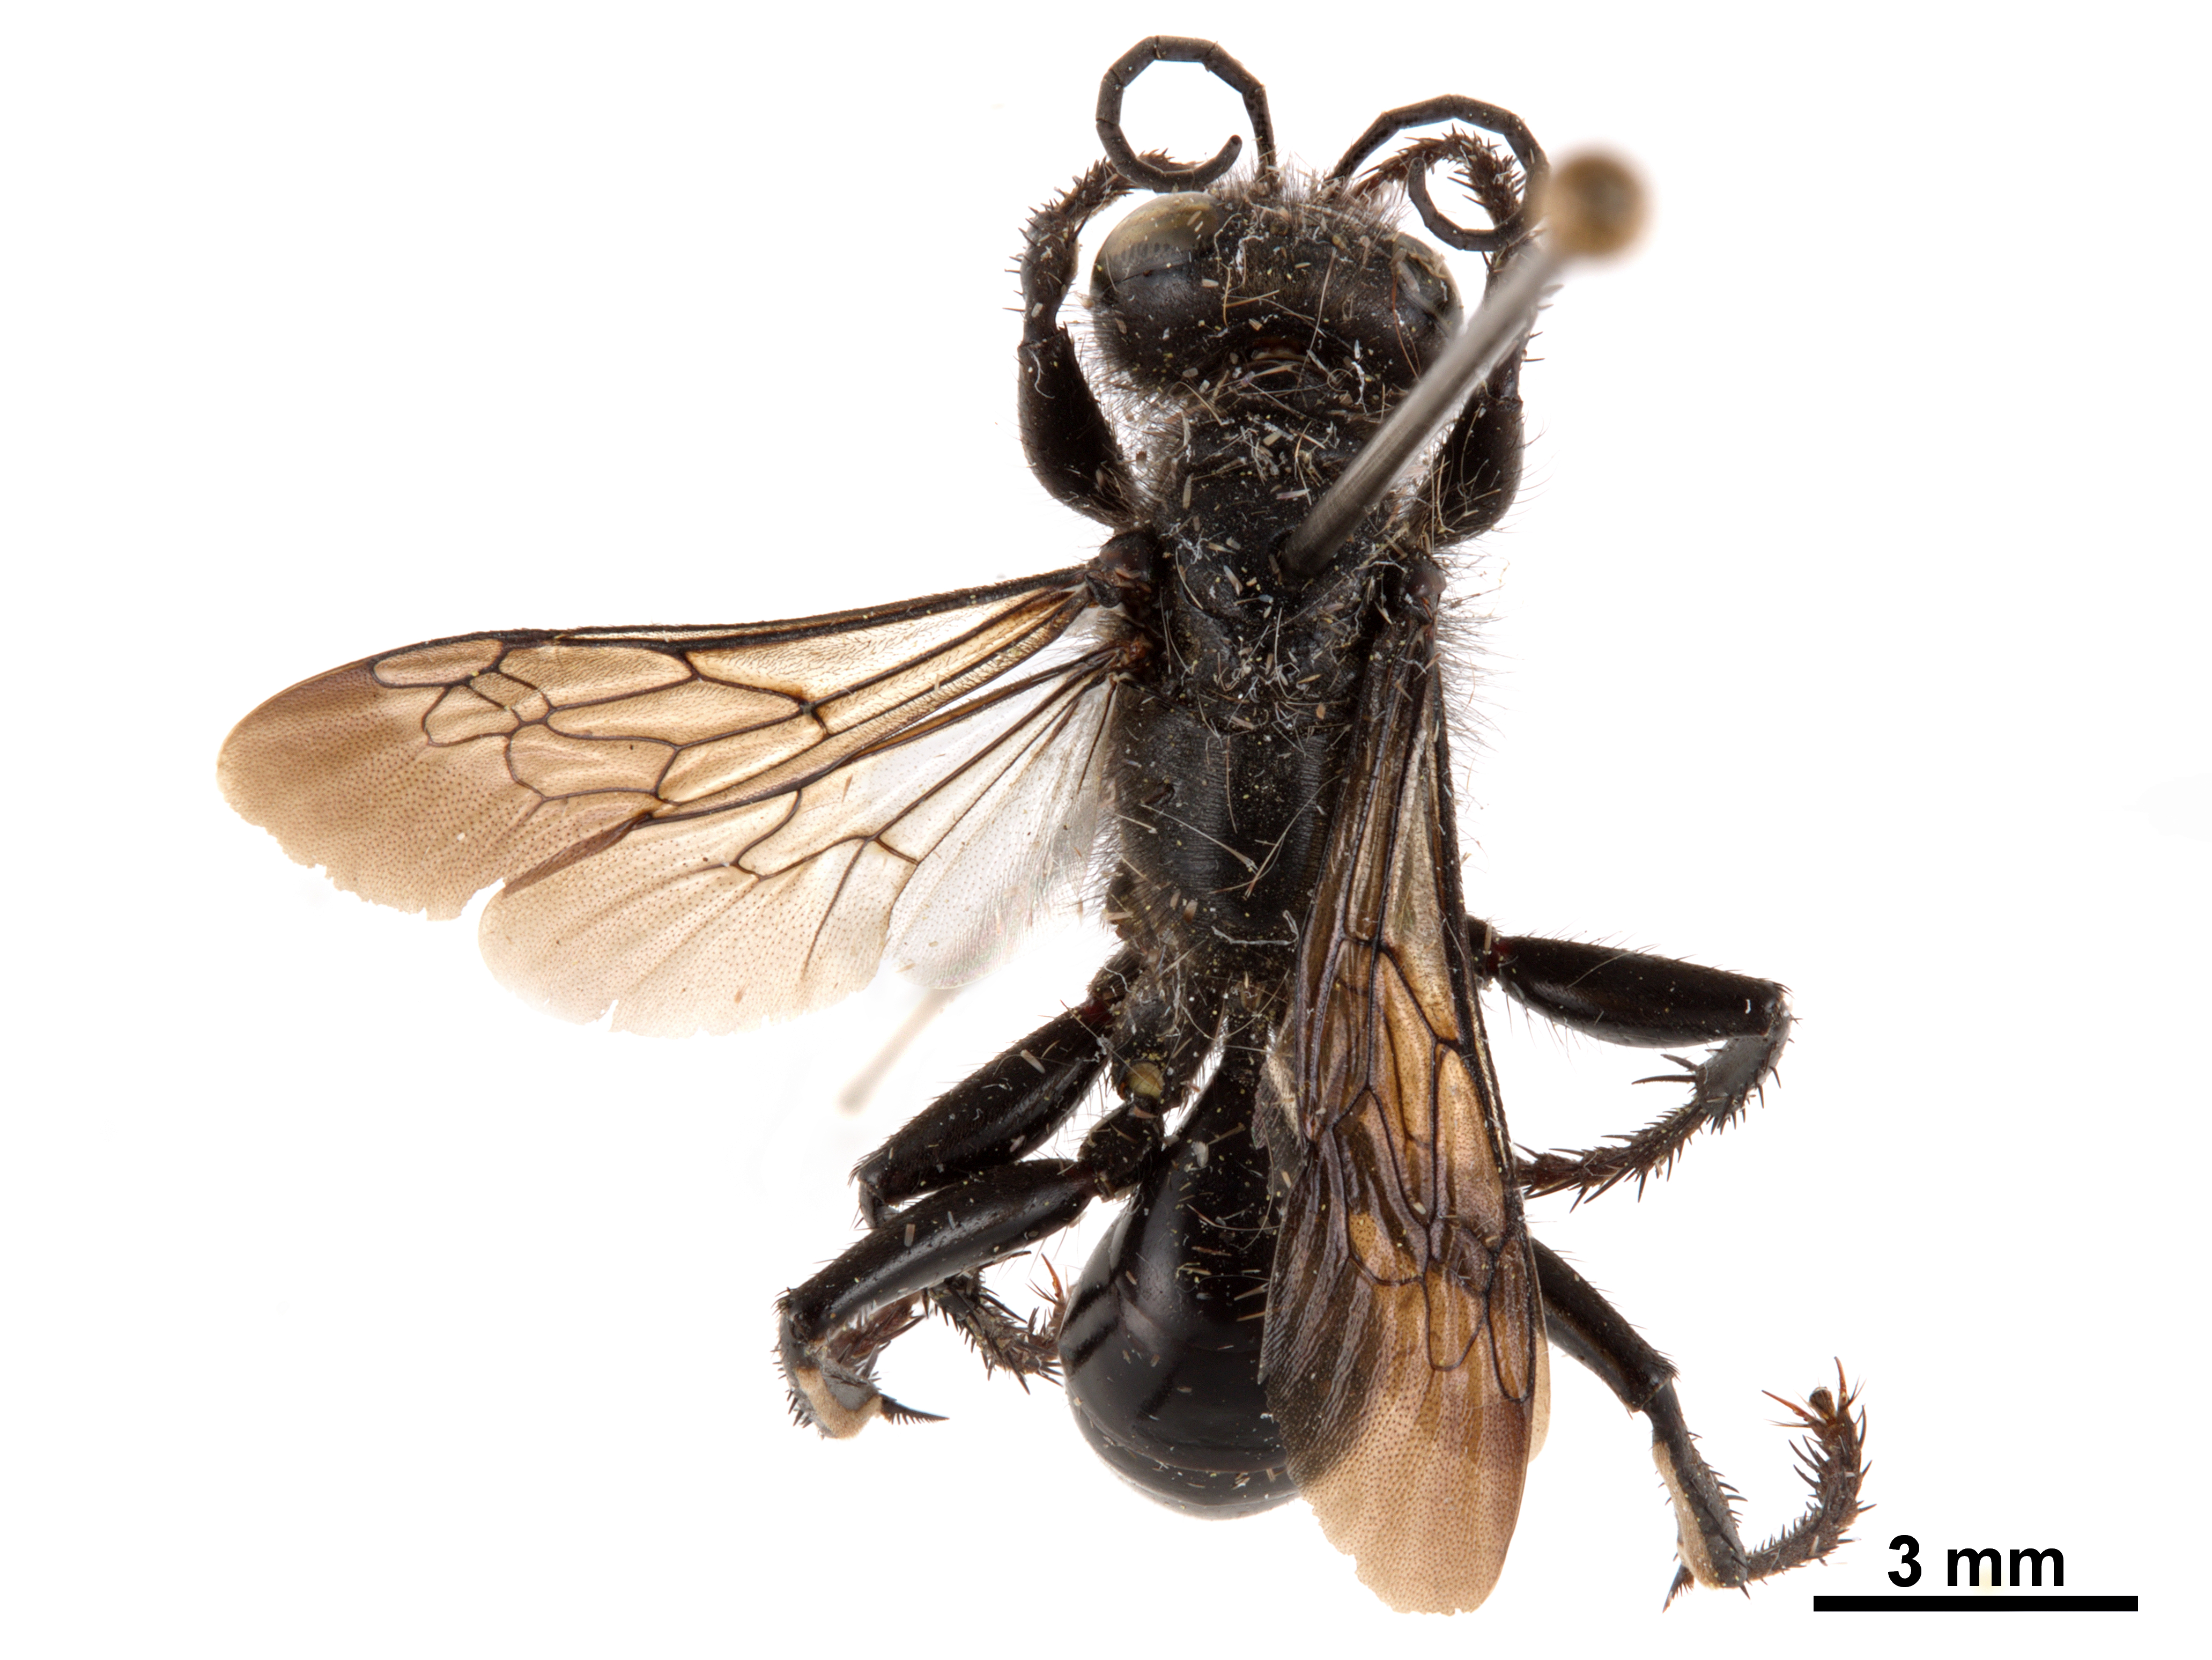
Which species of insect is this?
Palmodes insularis
